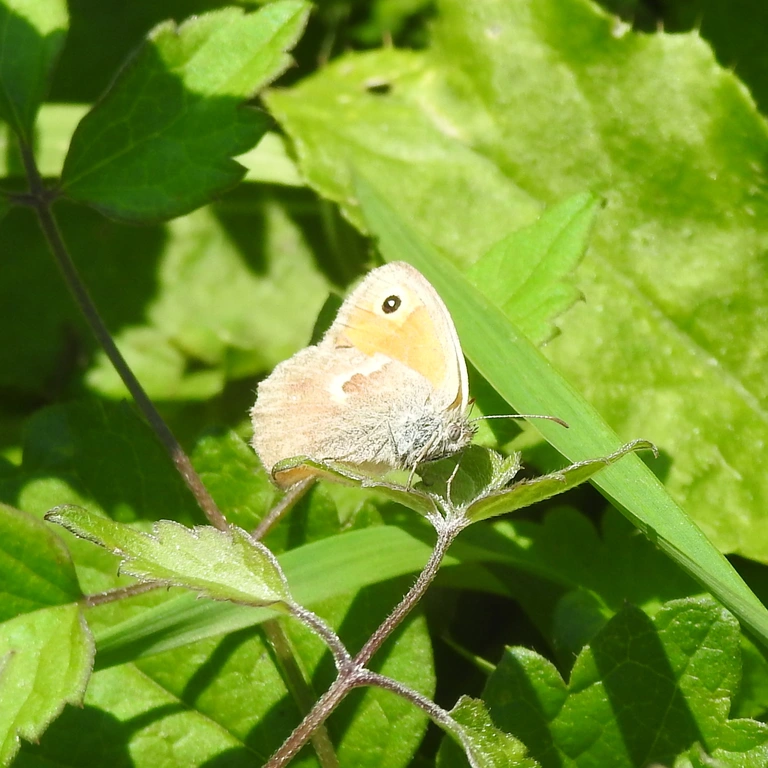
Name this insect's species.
Coenonympha pamphilus
